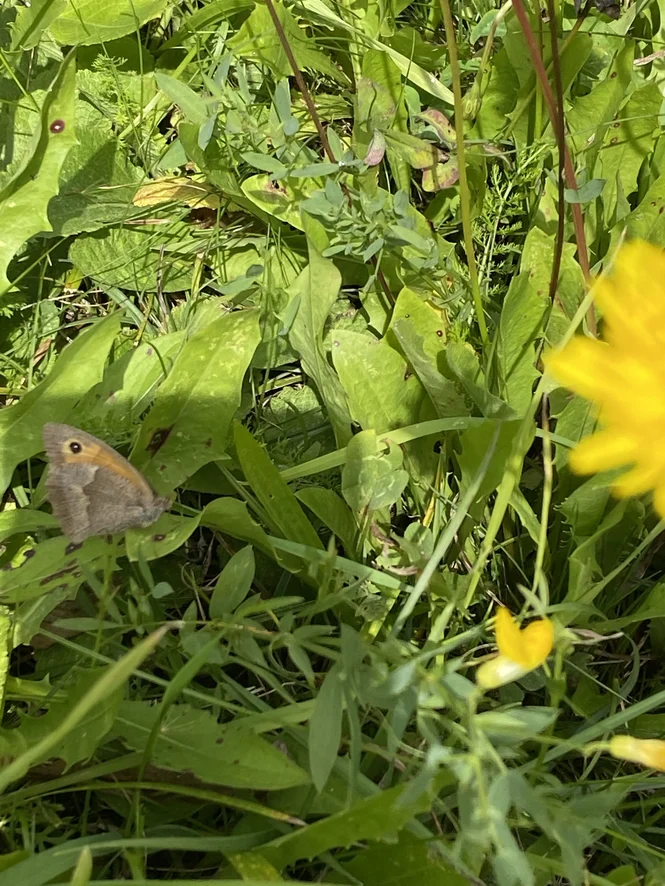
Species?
Maniola jurtina
